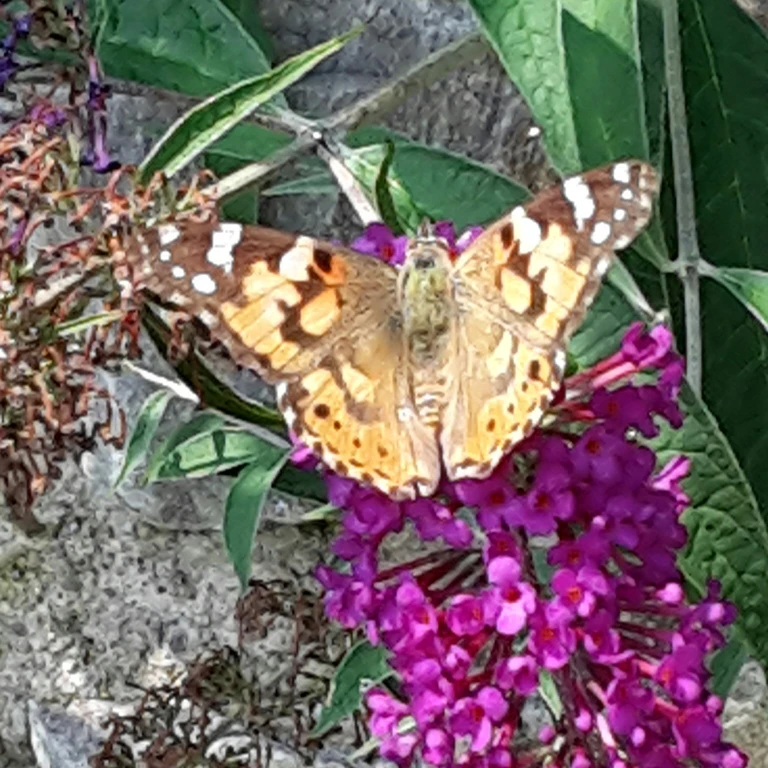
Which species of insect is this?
Vanessa cardui
